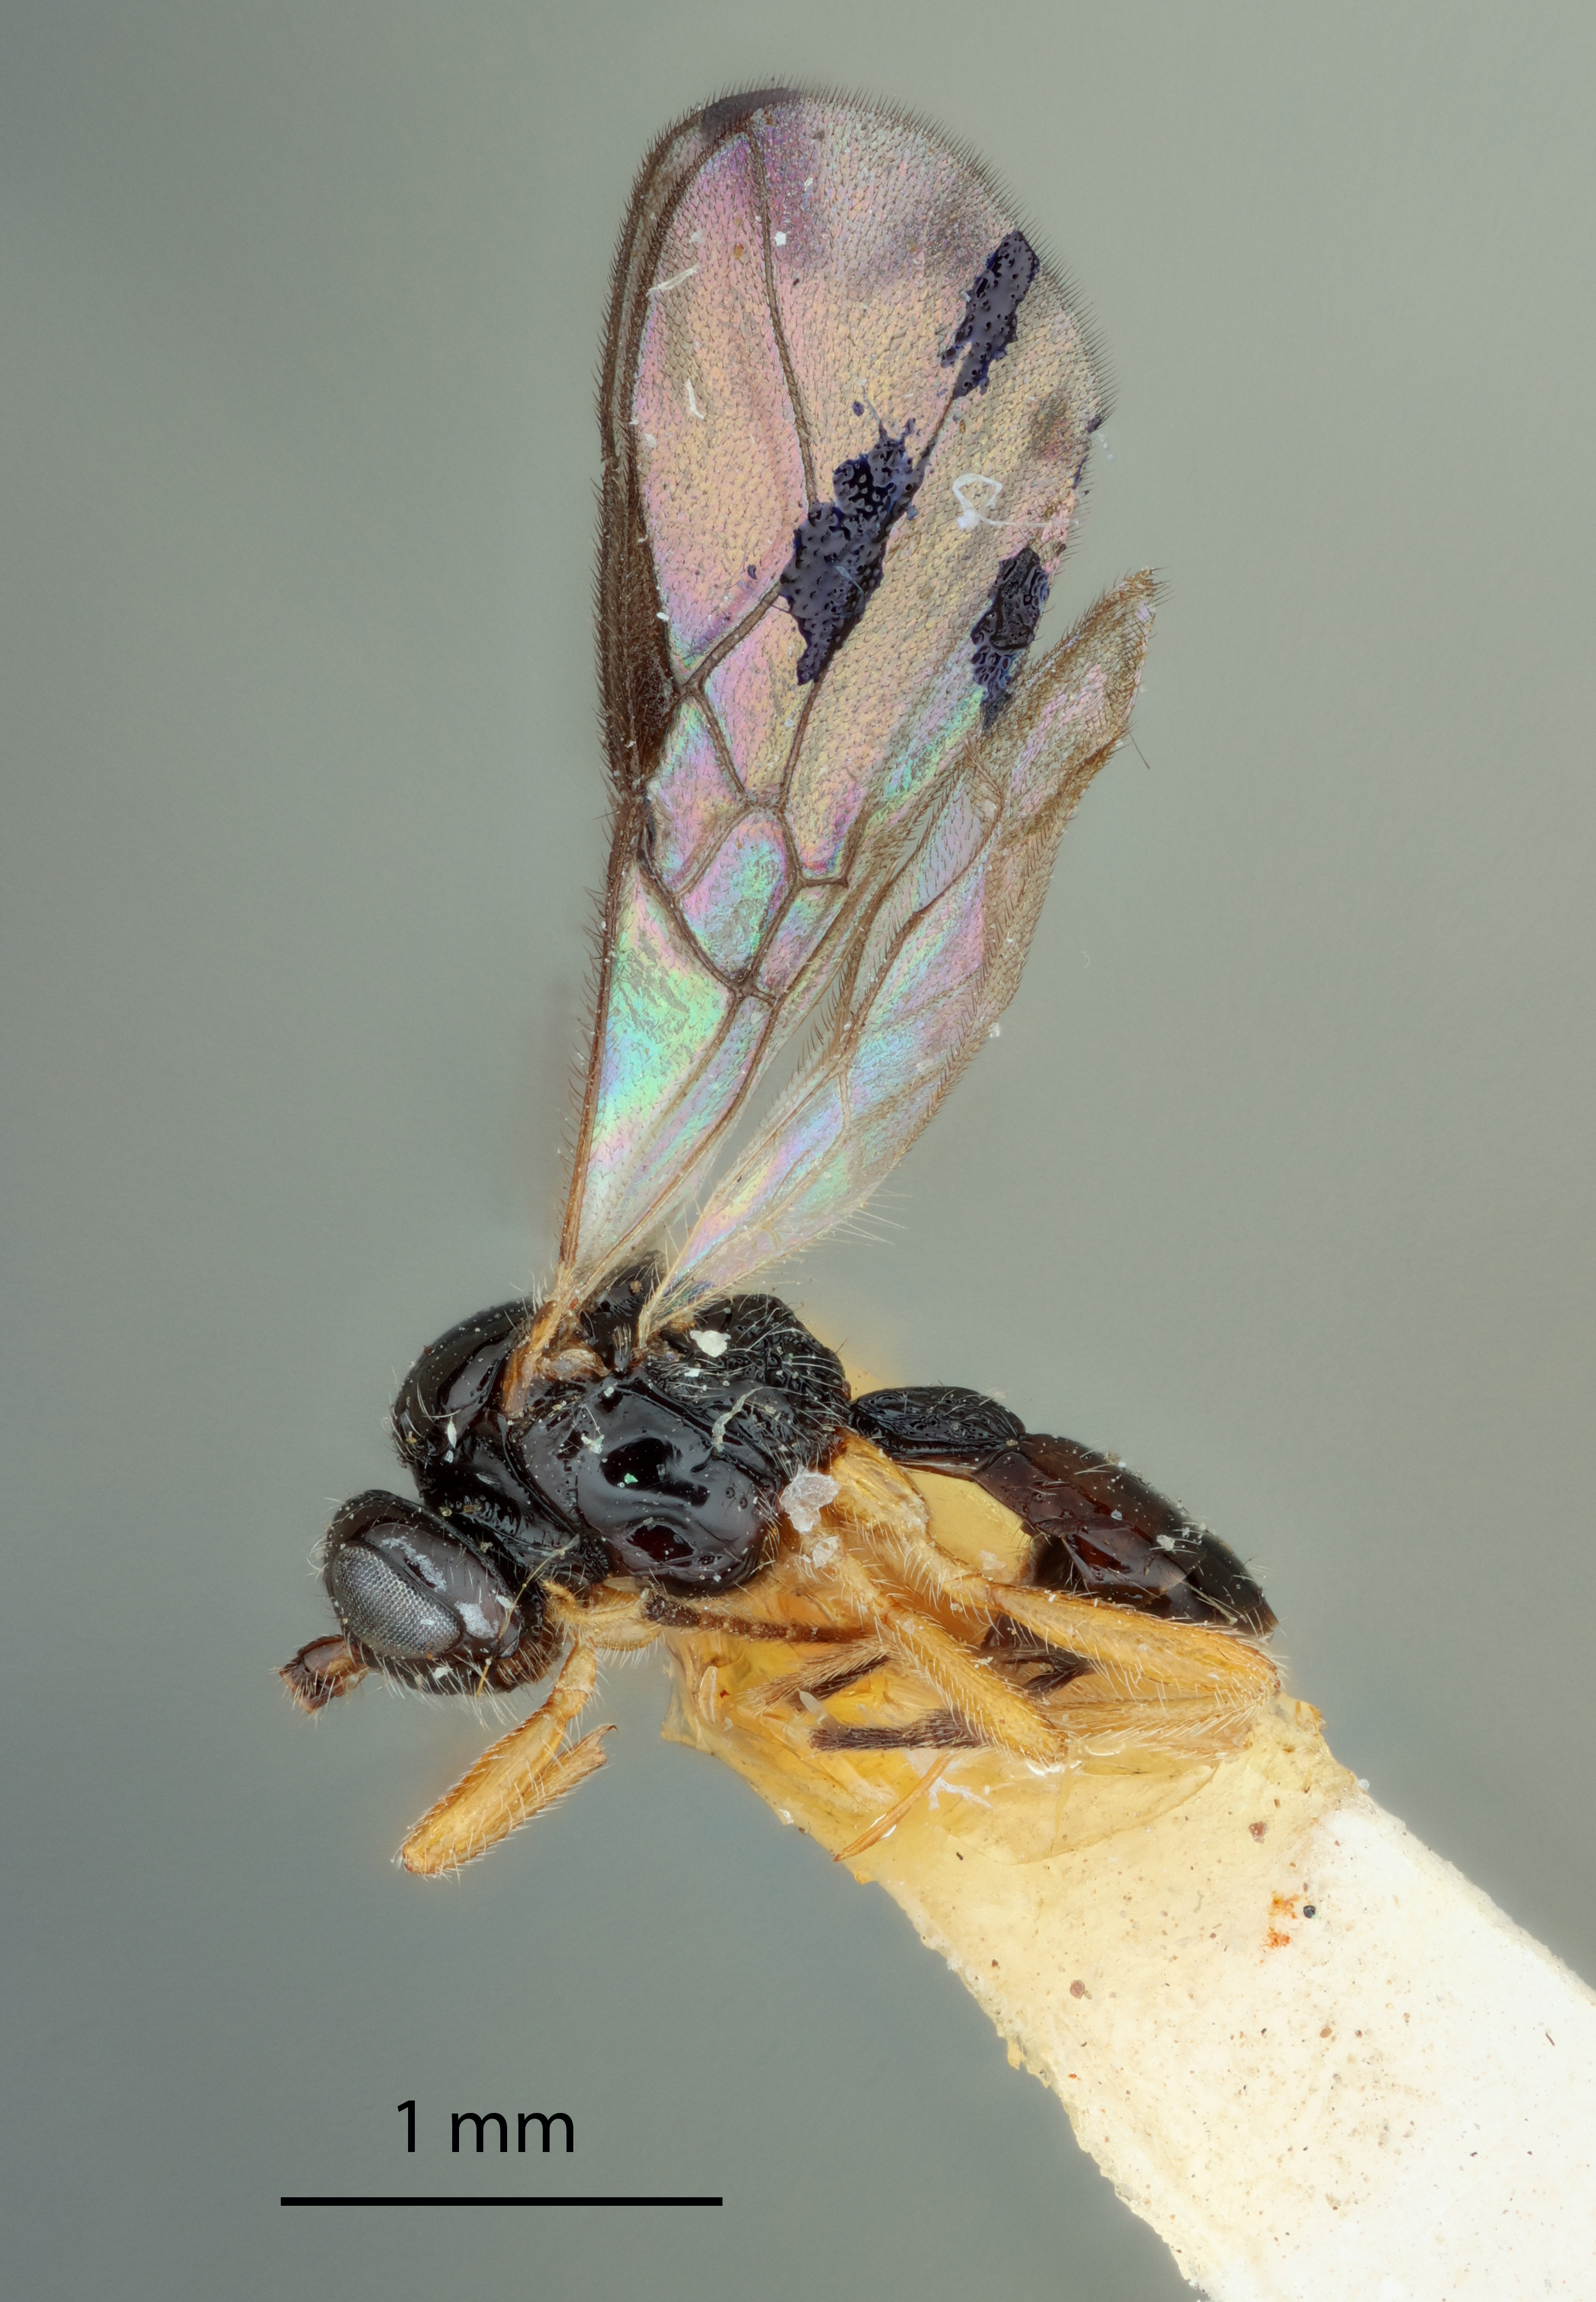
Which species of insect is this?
Opius andigenis
